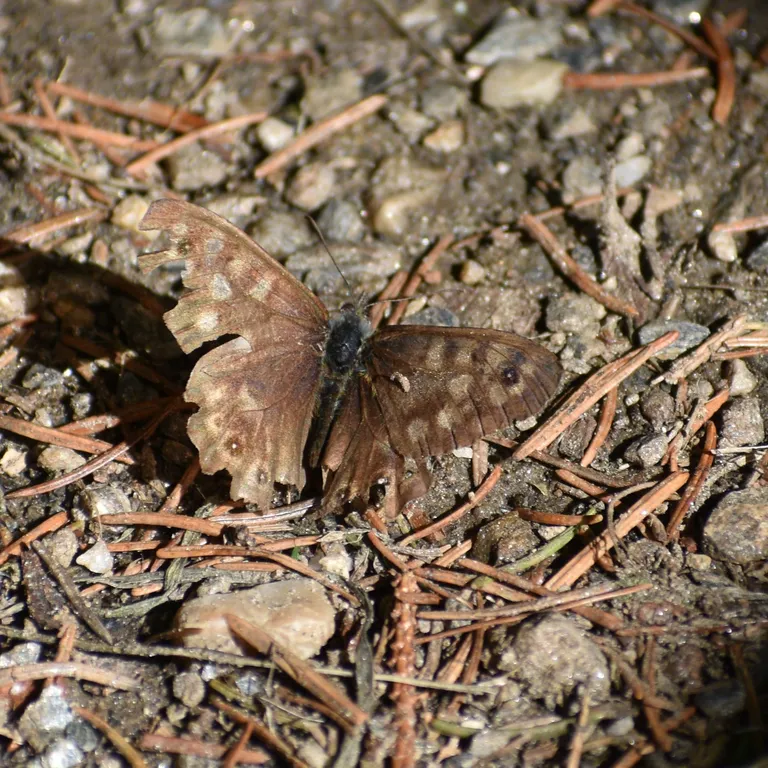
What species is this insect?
Pararge aegeria
